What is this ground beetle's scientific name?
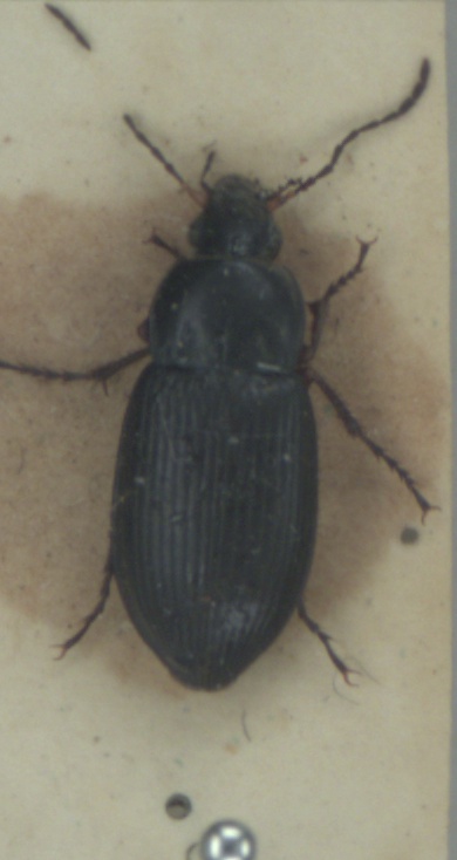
Poecilus cupreus
